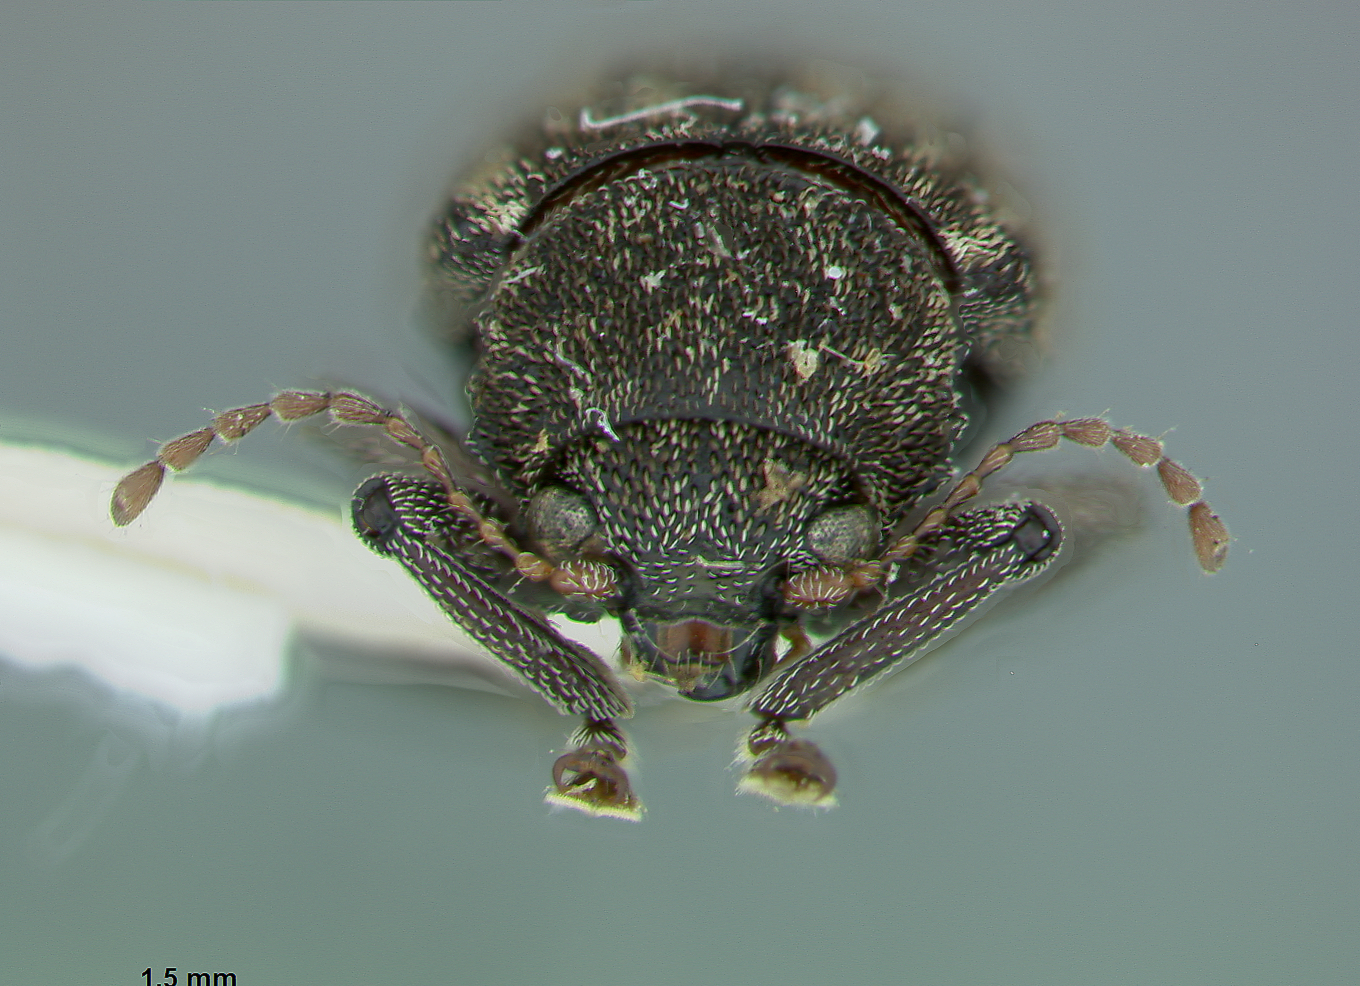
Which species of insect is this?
Myochrous cubensis
